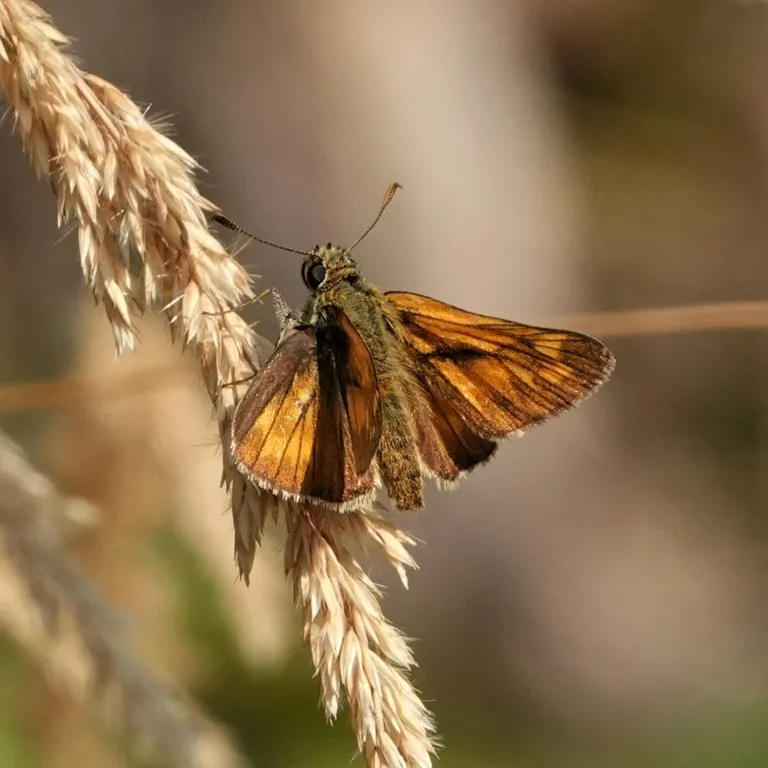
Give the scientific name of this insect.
Ochlodes sylvanus (also Ochlodes venata)
